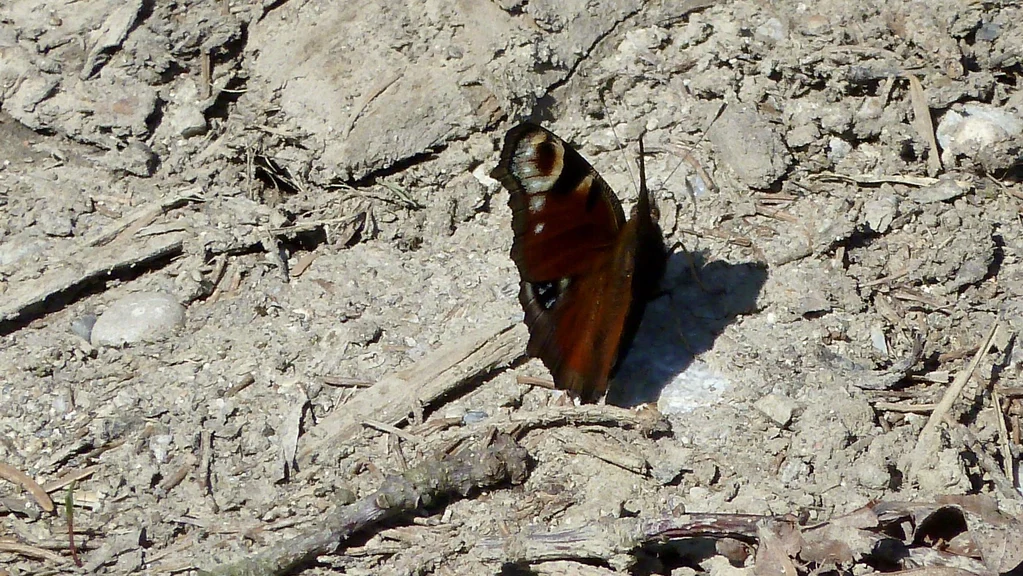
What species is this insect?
Aglais io
